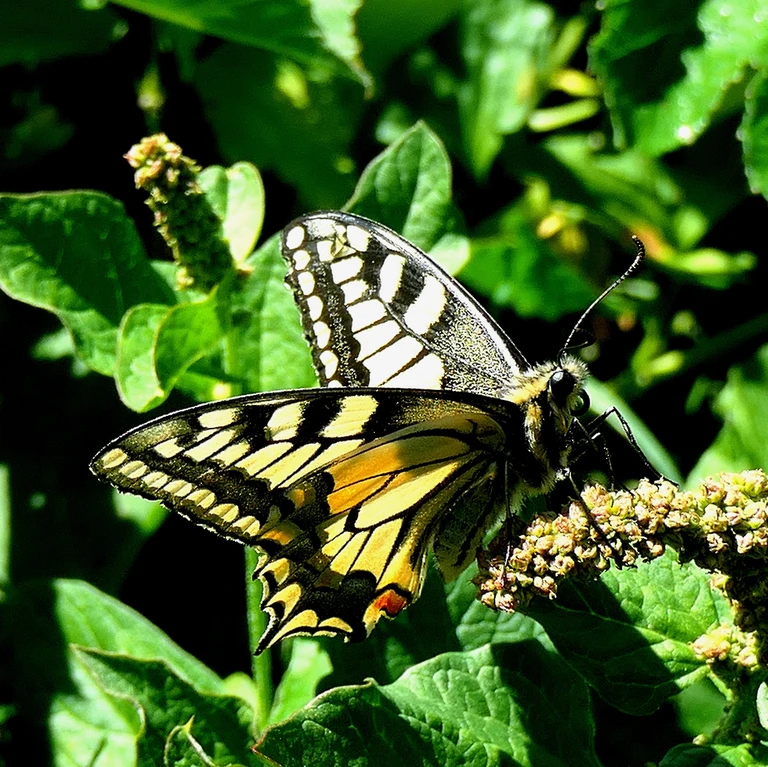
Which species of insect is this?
Papilio machaon
